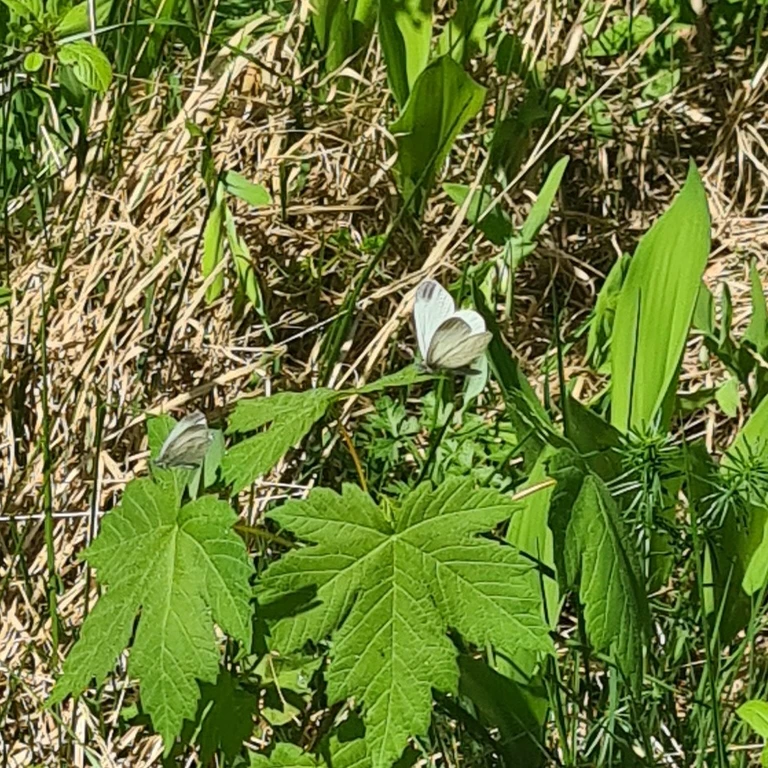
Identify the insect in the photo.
Leptidea sinapis/juvernica
